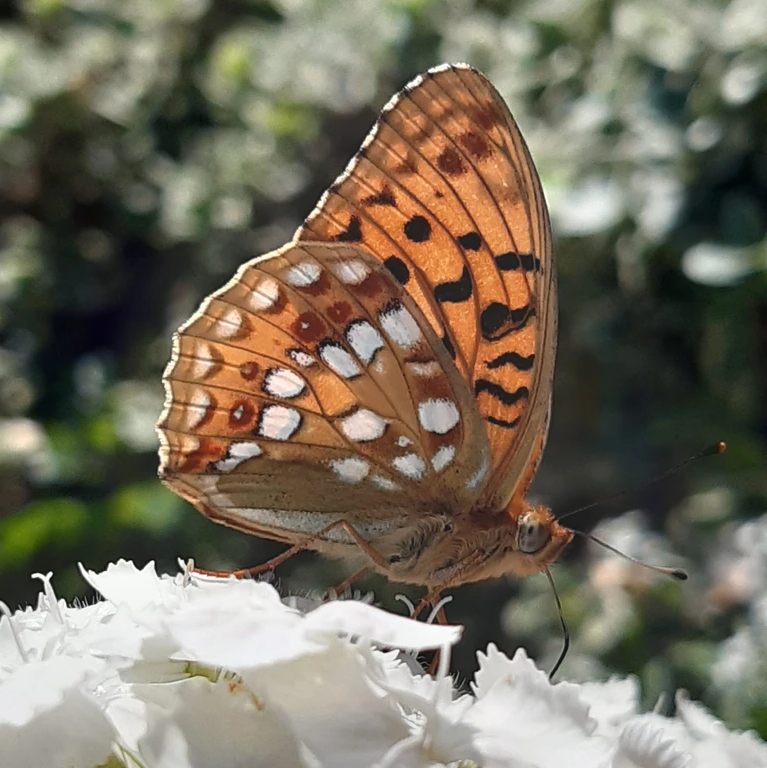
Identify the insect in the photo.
Fabriciana adippe
